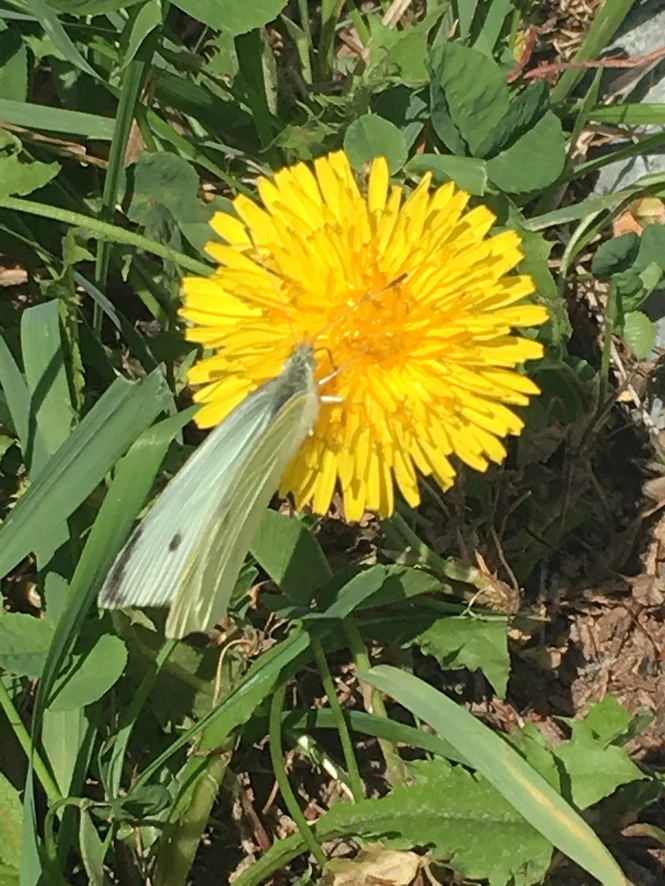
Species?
Pieris rapae
